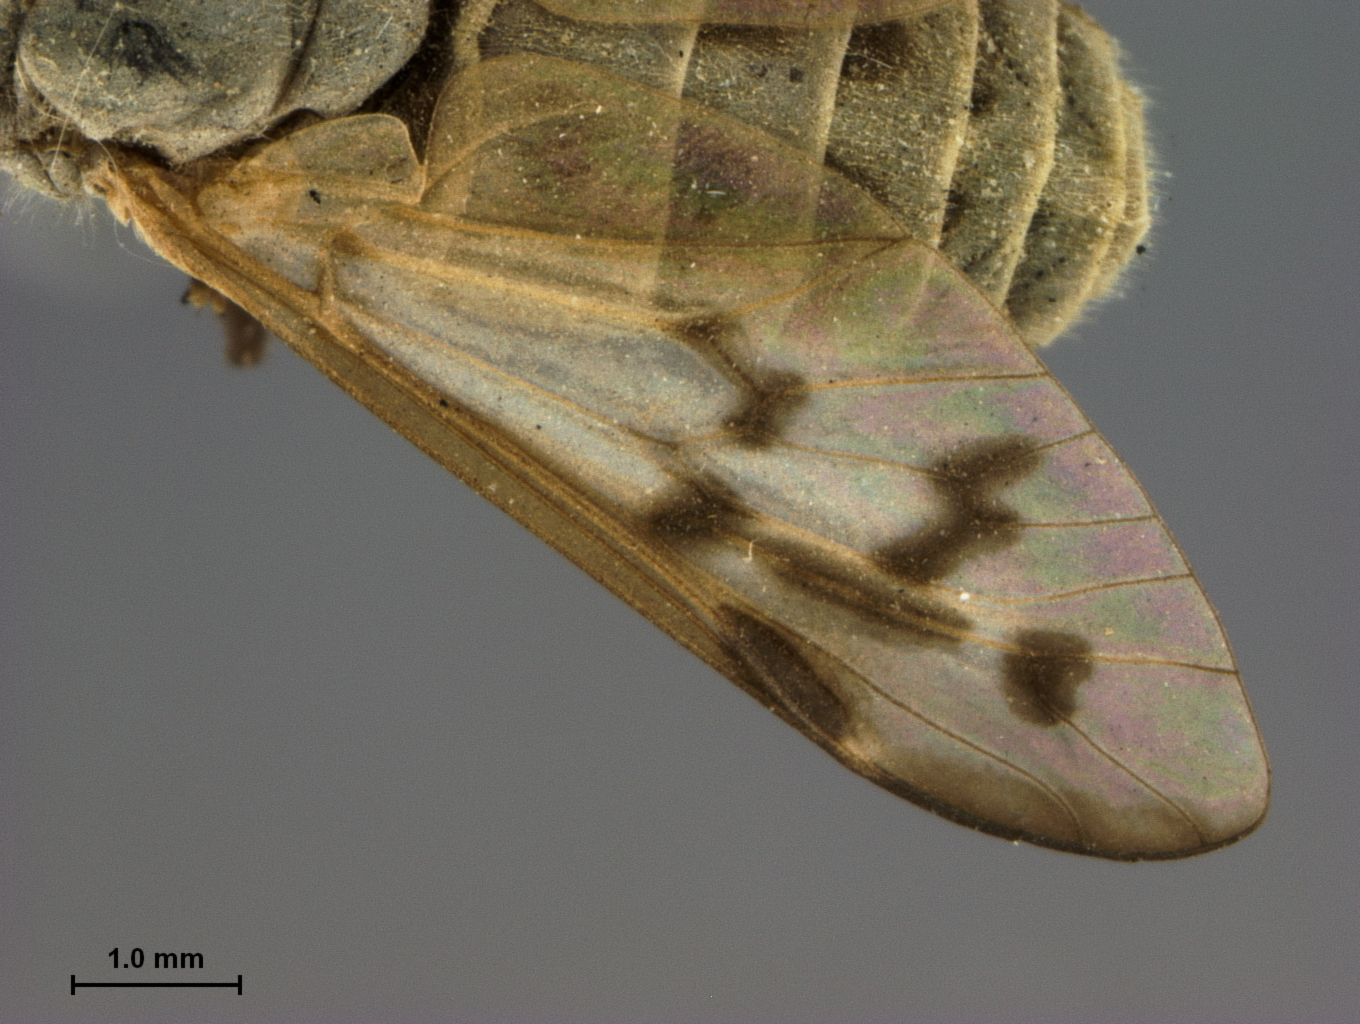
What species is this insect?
Silvius sayi
